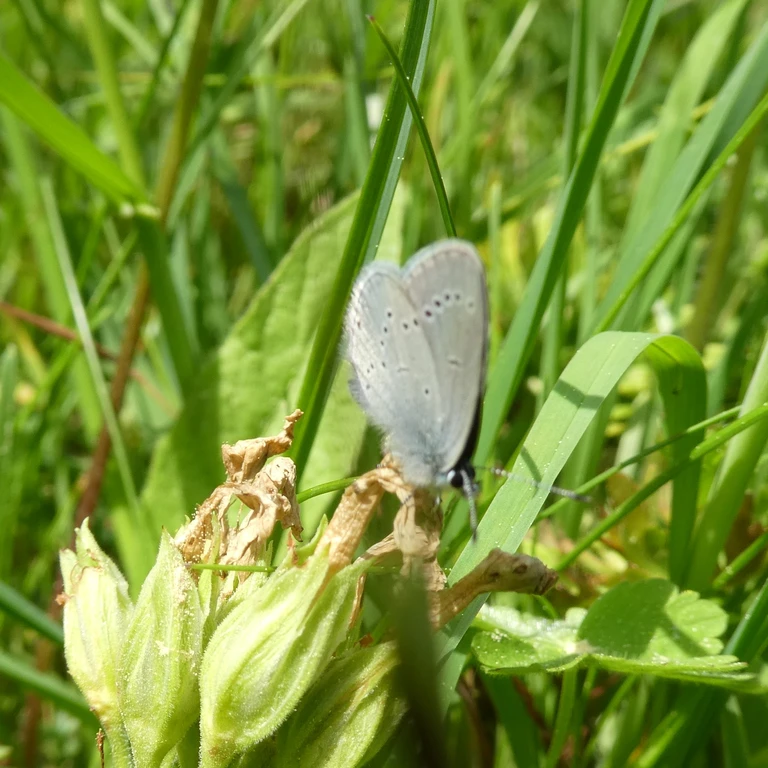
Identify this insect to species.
Cupido minimus
